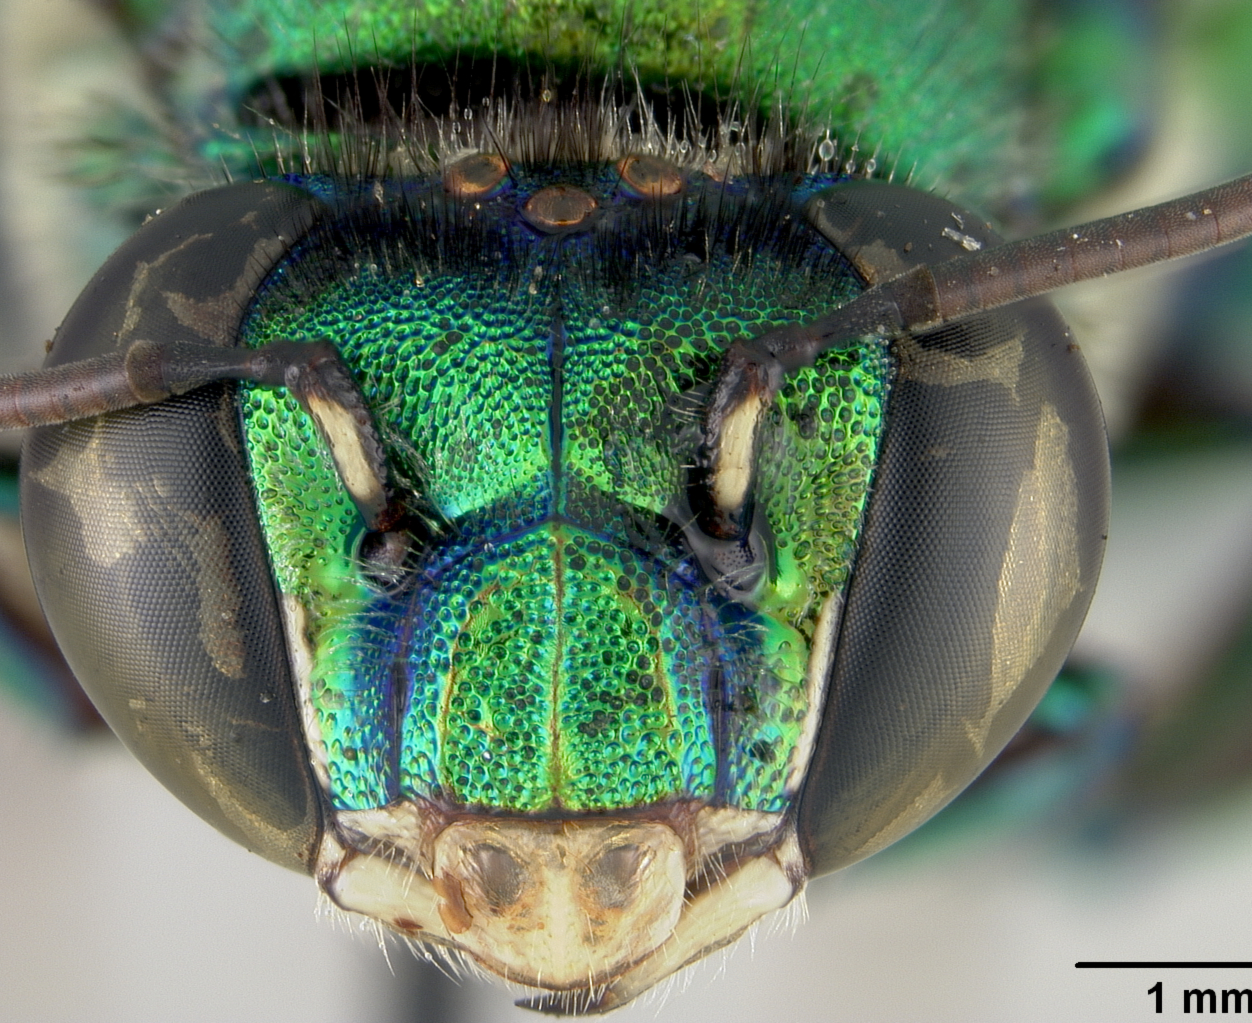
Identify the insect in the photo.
Euglossa liopoda
